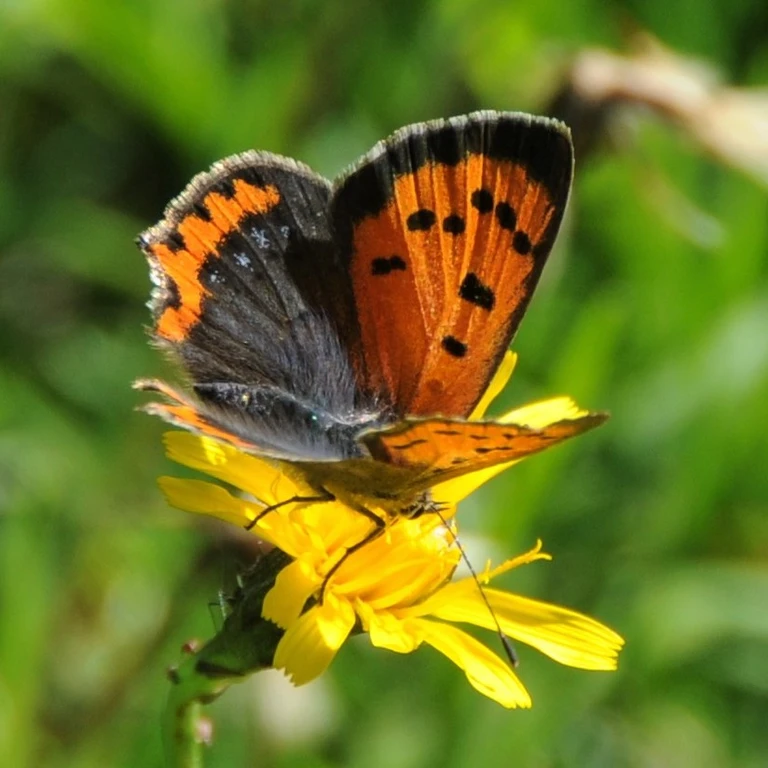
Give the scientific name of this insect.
Lycaena phlaeas
